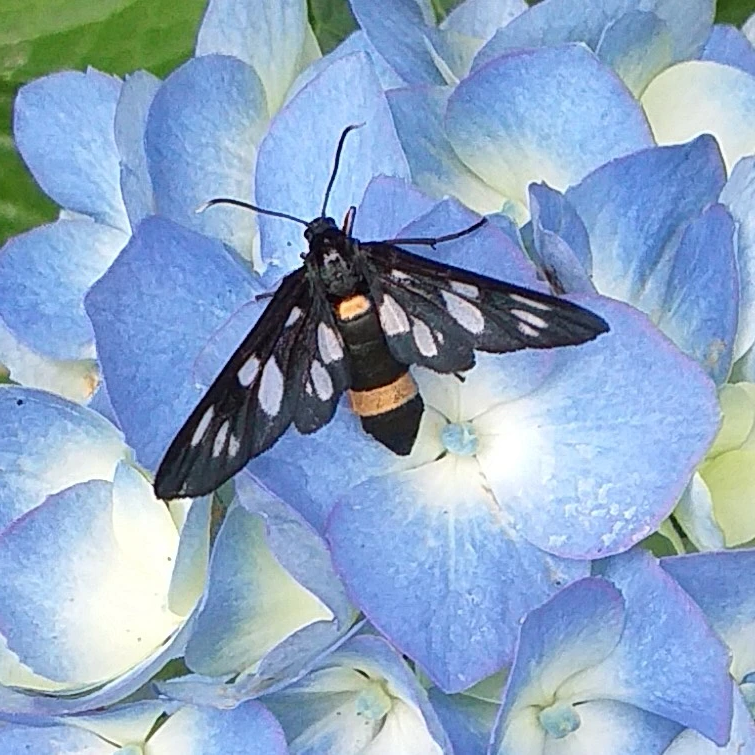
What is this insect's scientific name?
Amata phegea
